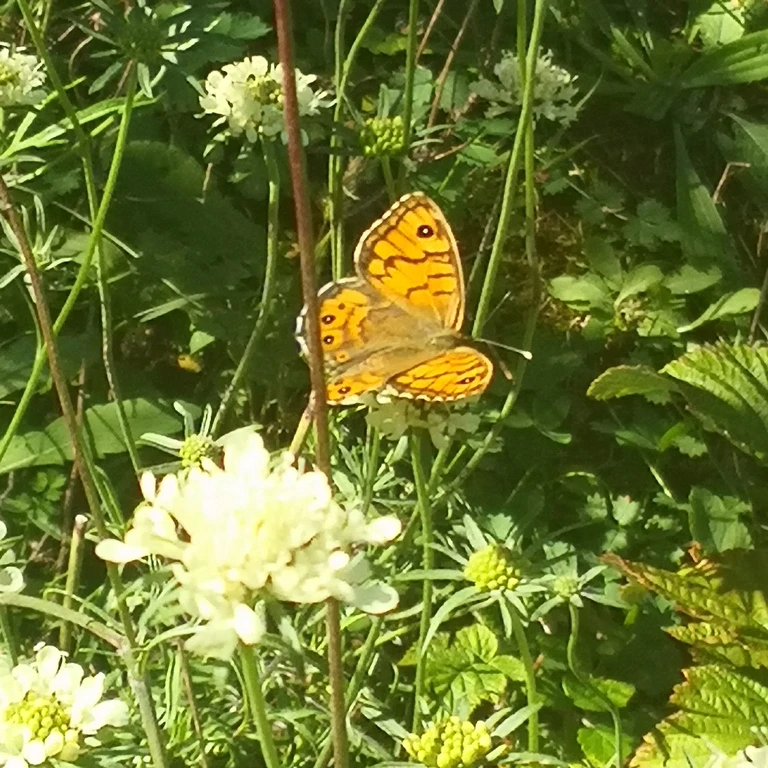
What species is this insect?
Lasiommata megera (also Pararge megera)
